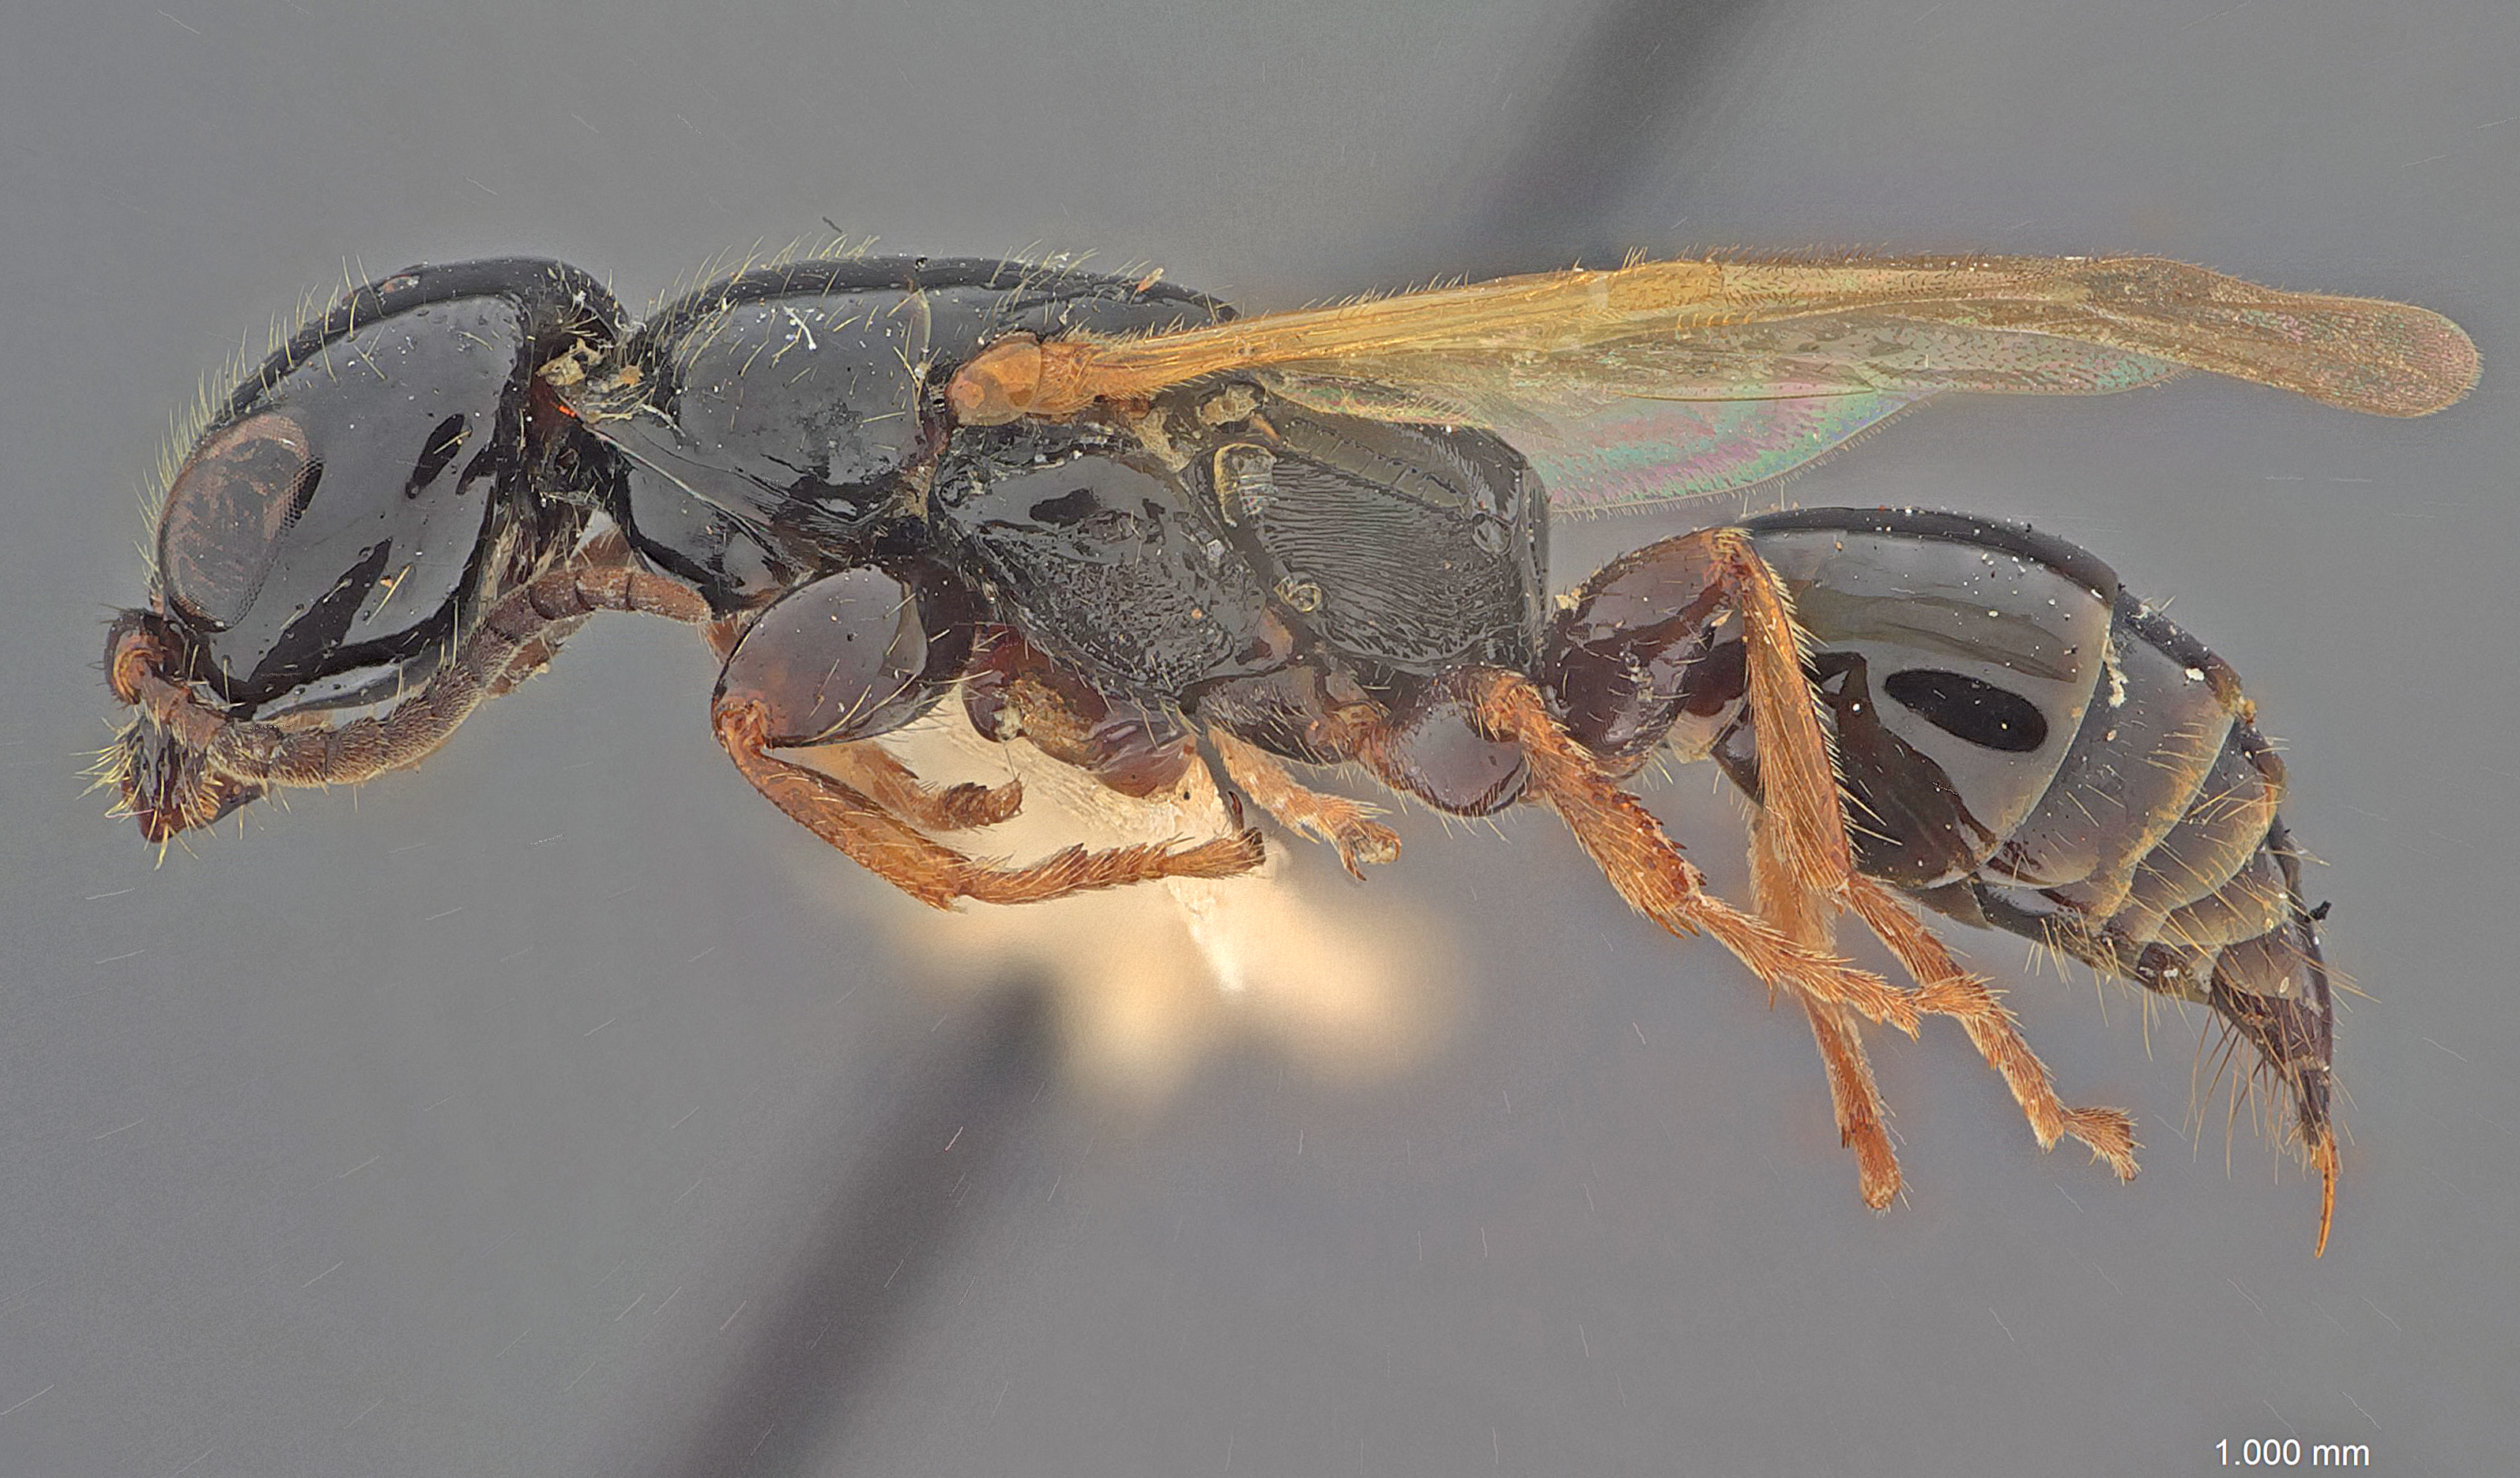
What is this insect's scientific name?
Chlorepyris similis
